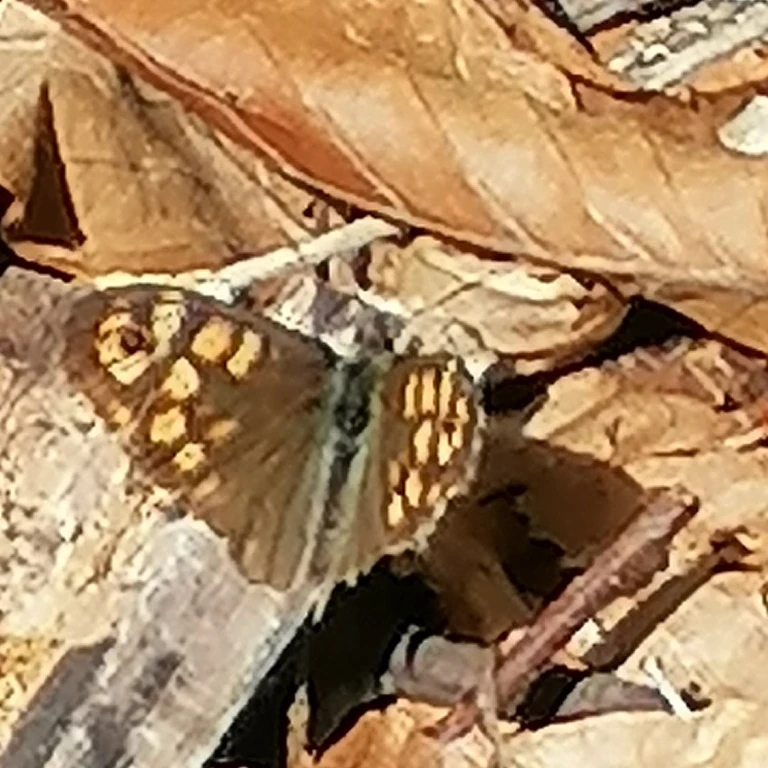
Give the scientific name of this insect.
Pararge aegeria
